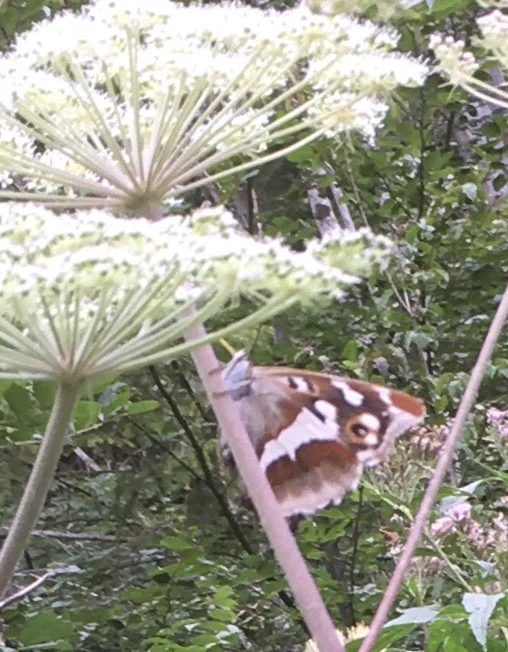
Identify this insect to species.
Apatura iris
